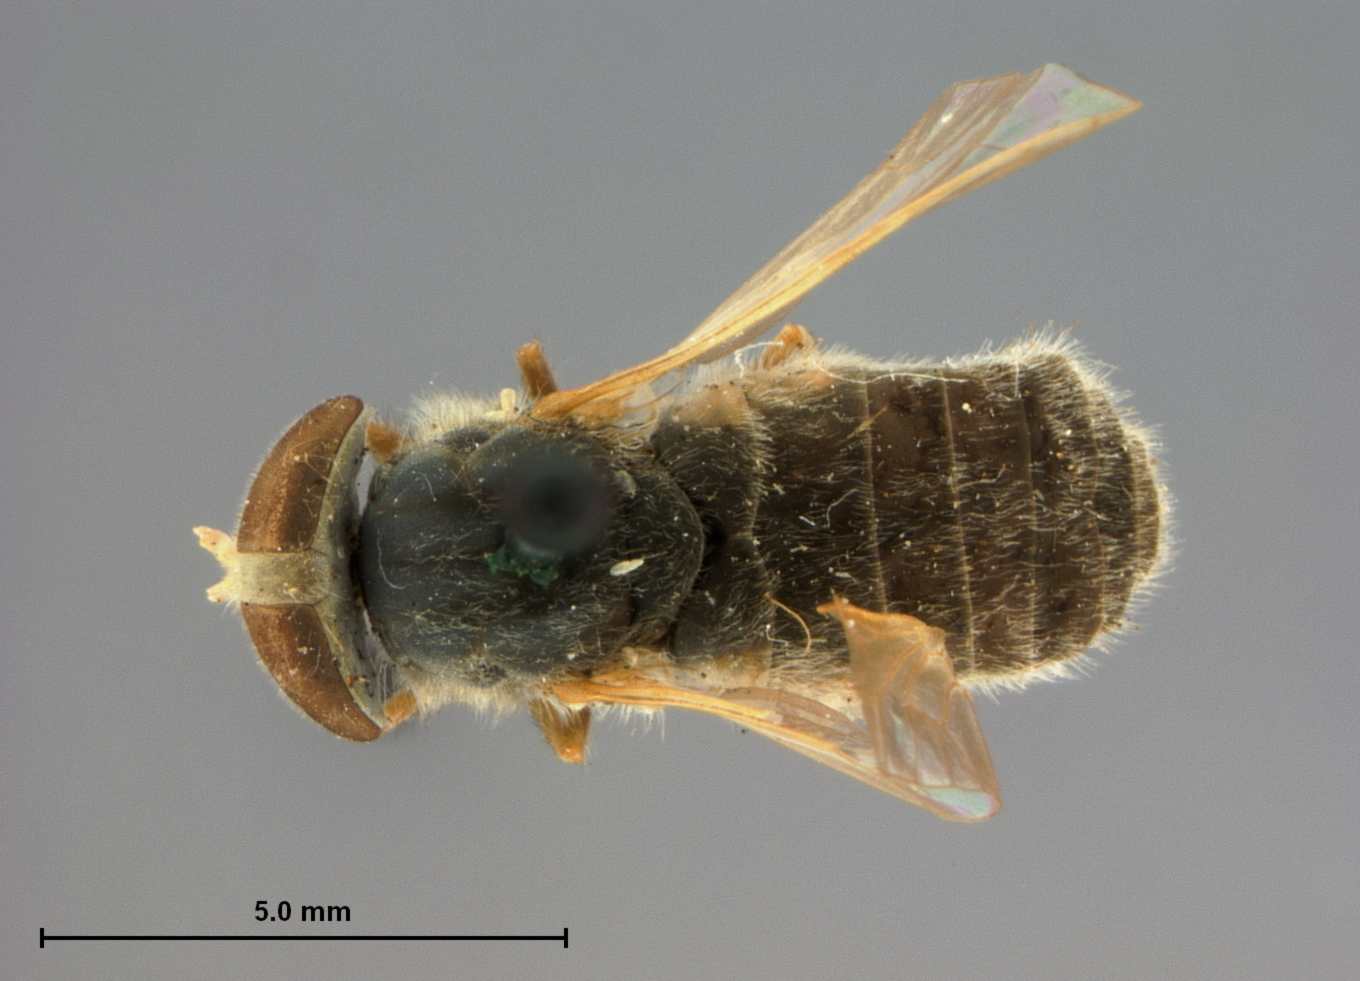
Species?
Tabanus pruinosus (also Atylotus ohioensis)
